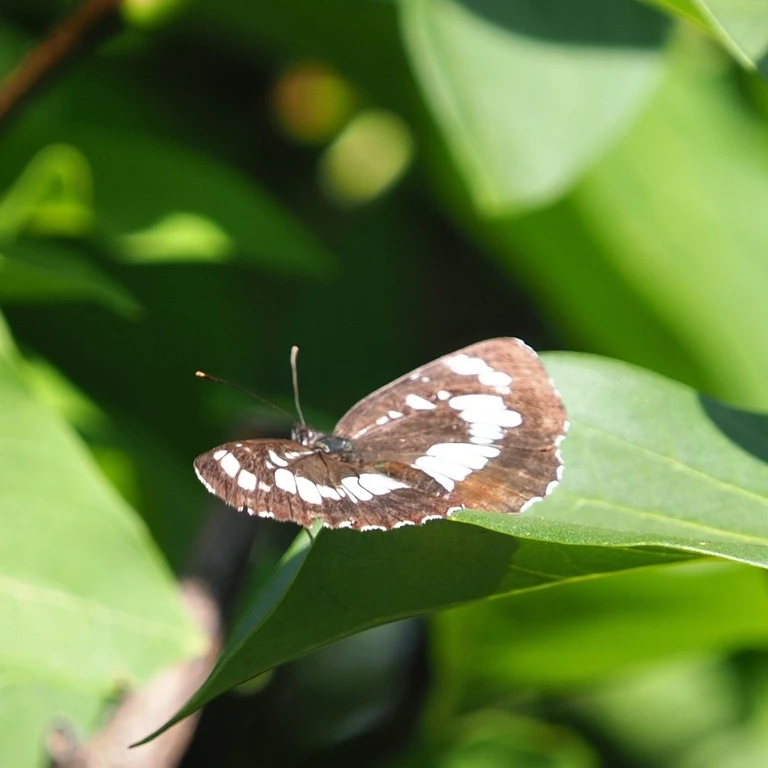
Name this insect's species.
Neptis rivularis
